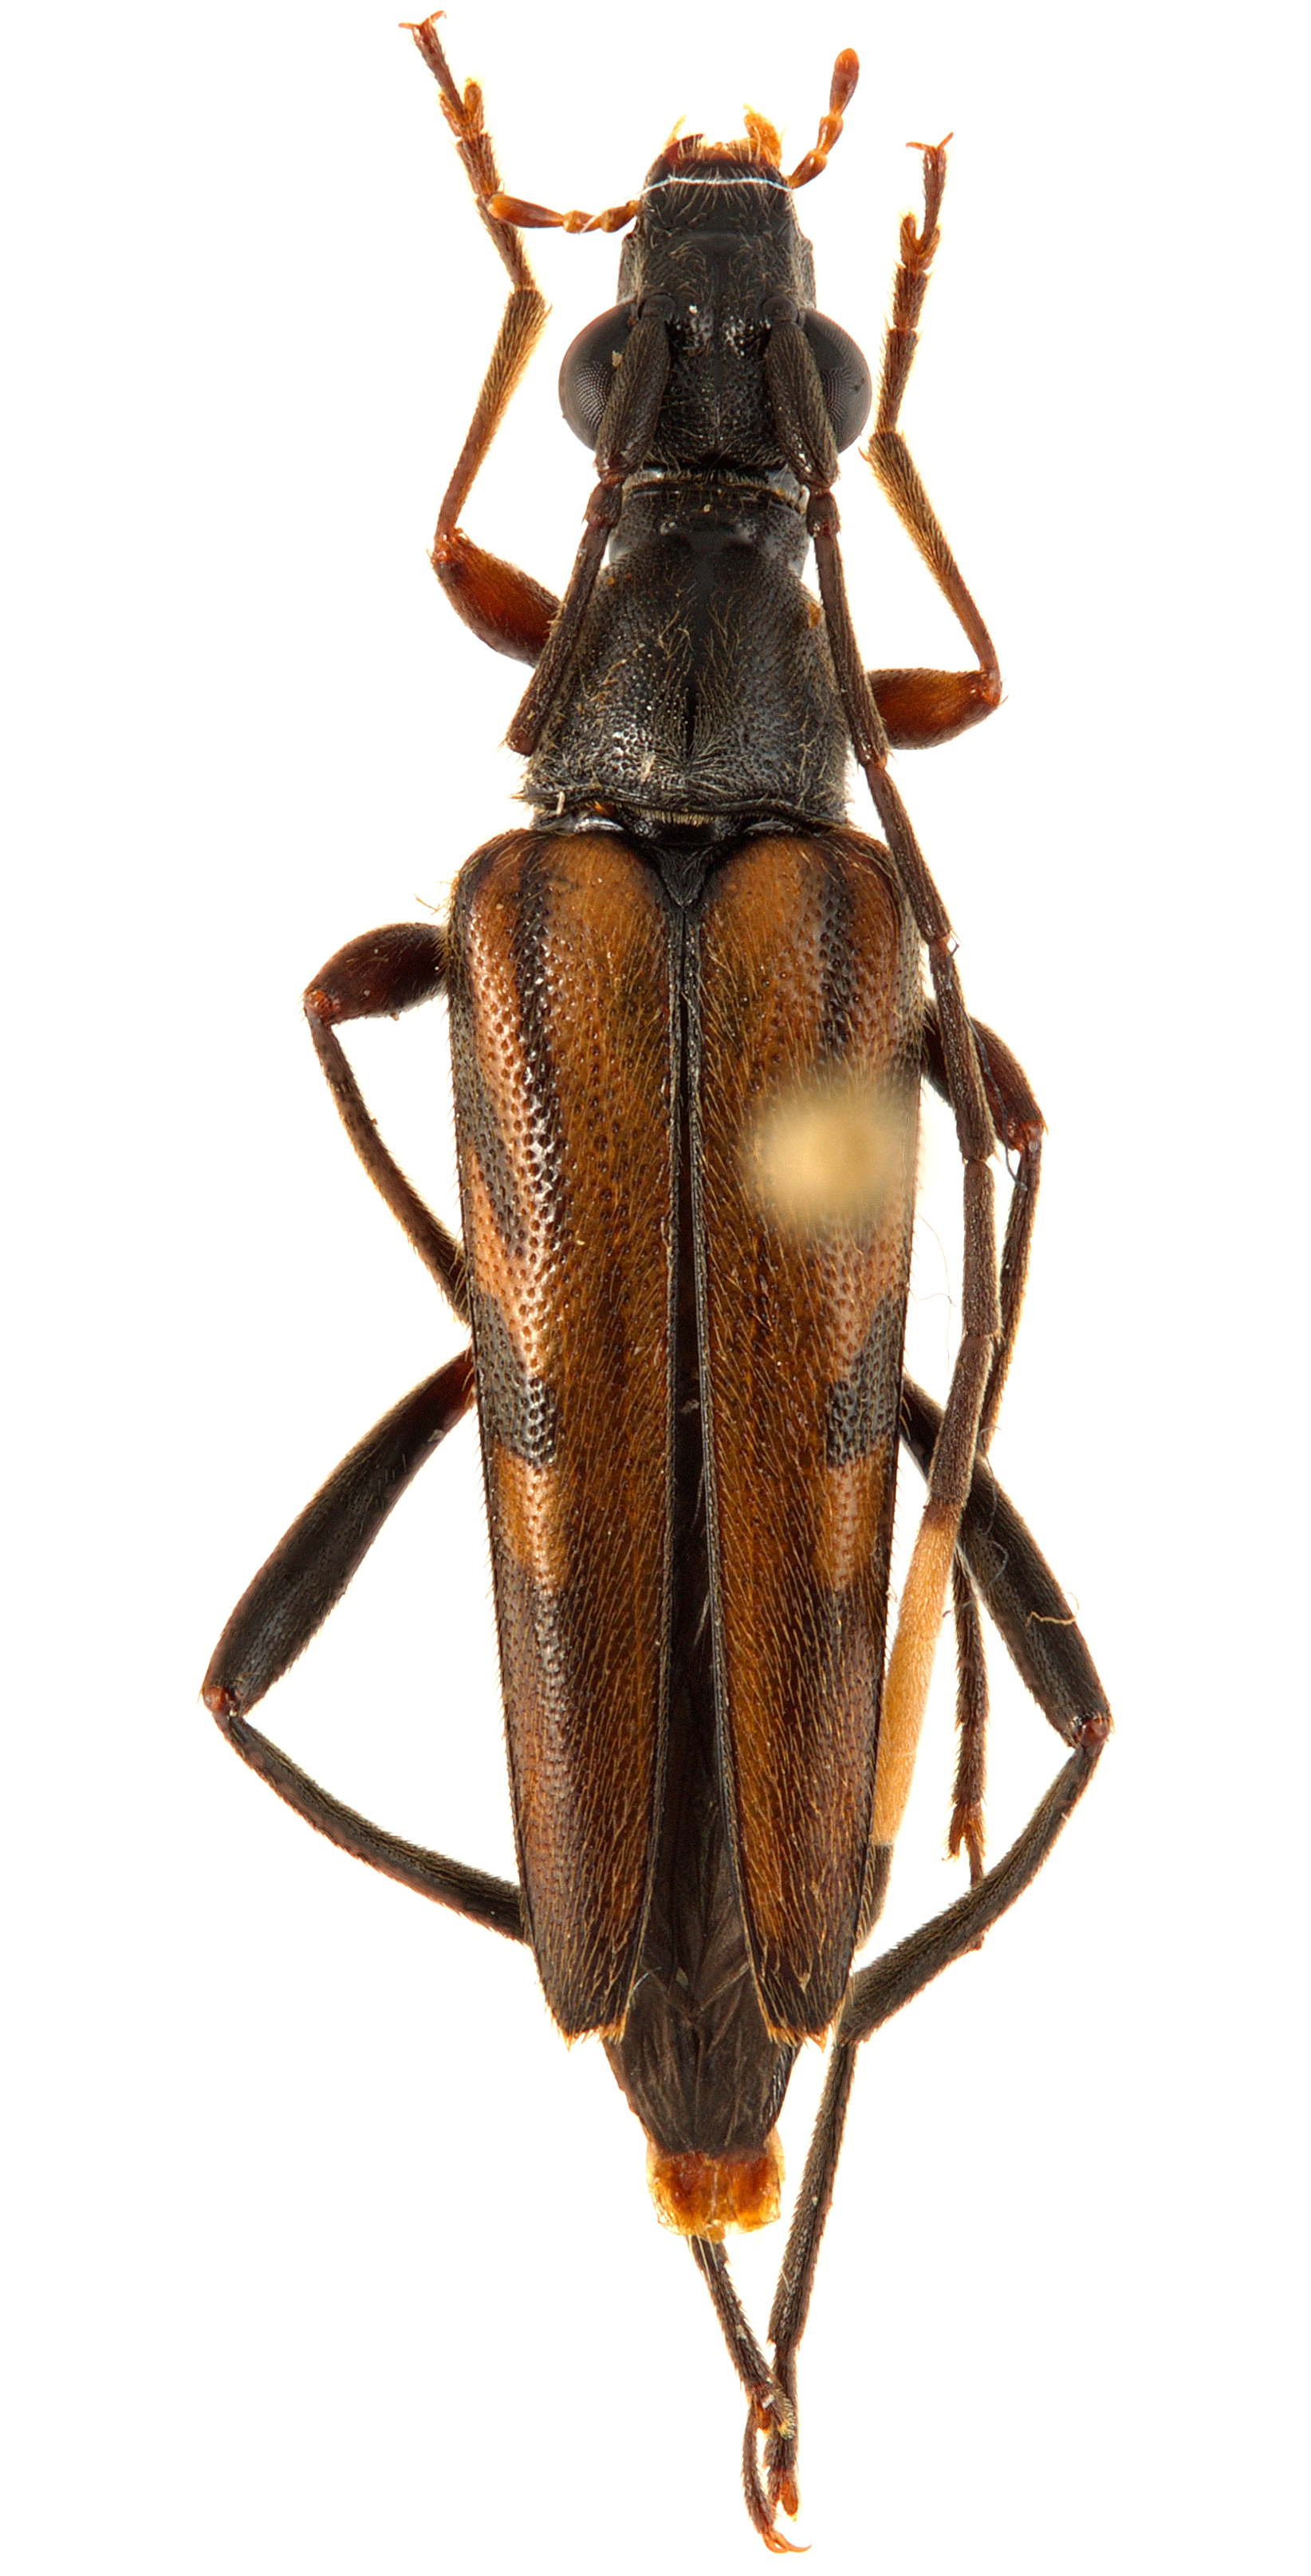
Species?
Parastrangalis nymphula
